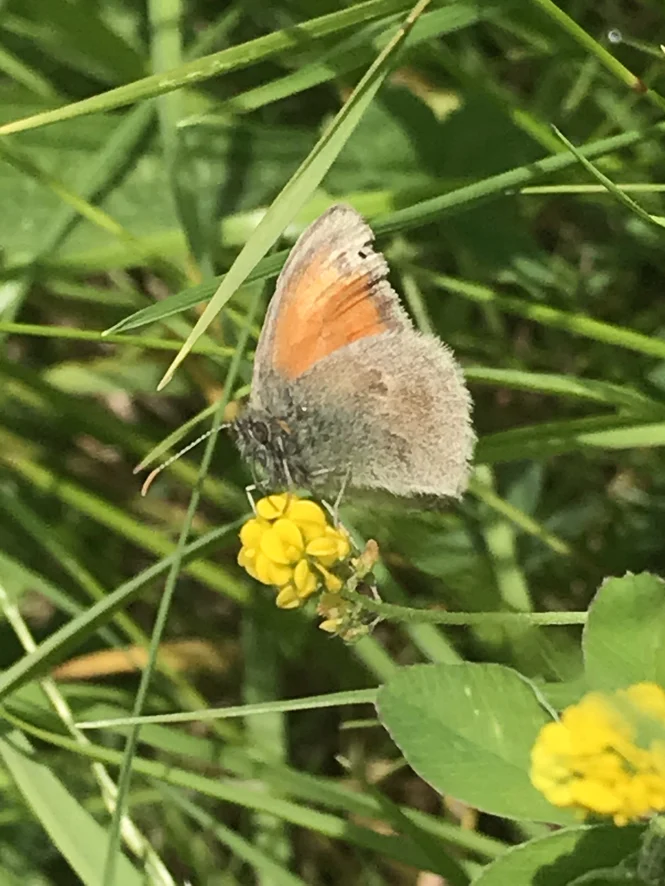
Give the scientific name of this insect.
Coenonympha pamphilus
